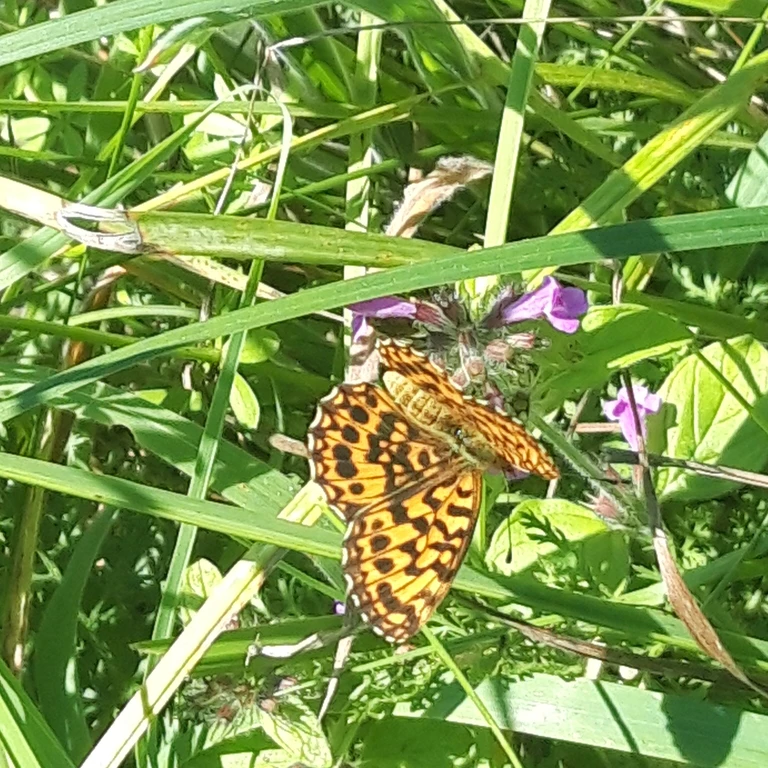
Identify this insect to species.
Boloria dia
